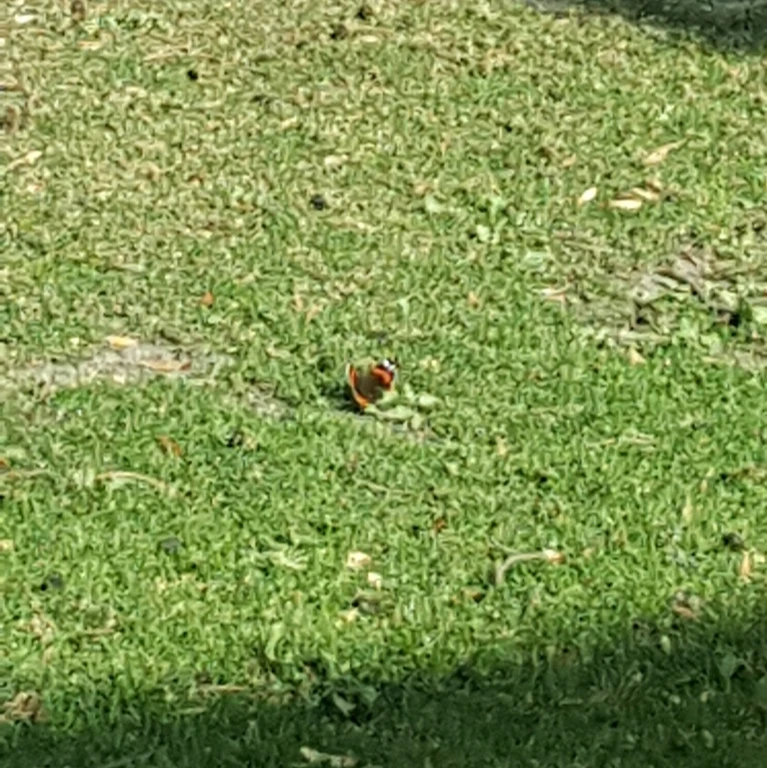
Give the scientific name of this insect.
Vanessa atalanta
